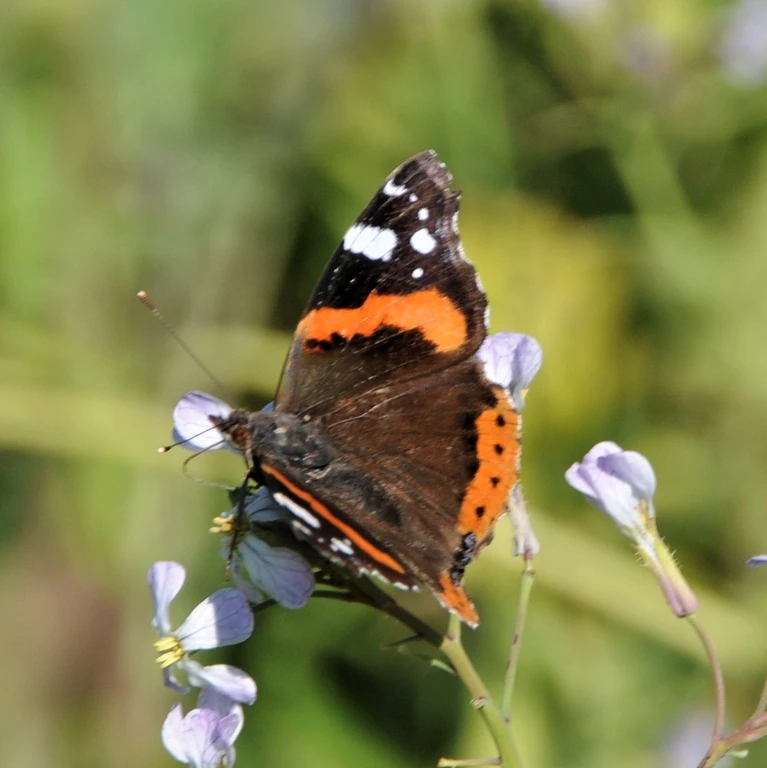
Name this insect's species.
Vanessa atalanta
